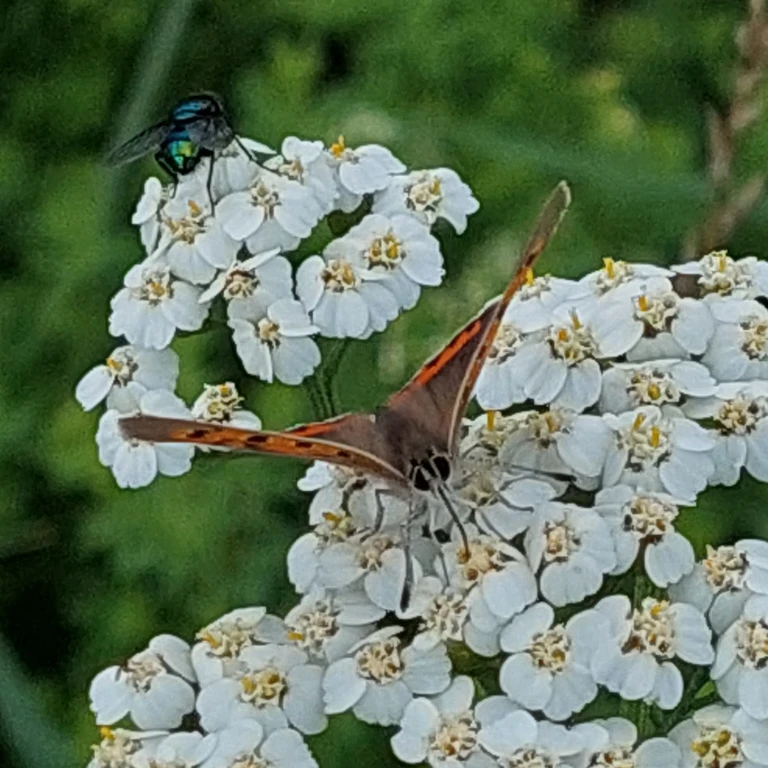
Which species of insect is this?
Lycaena phlaeas
